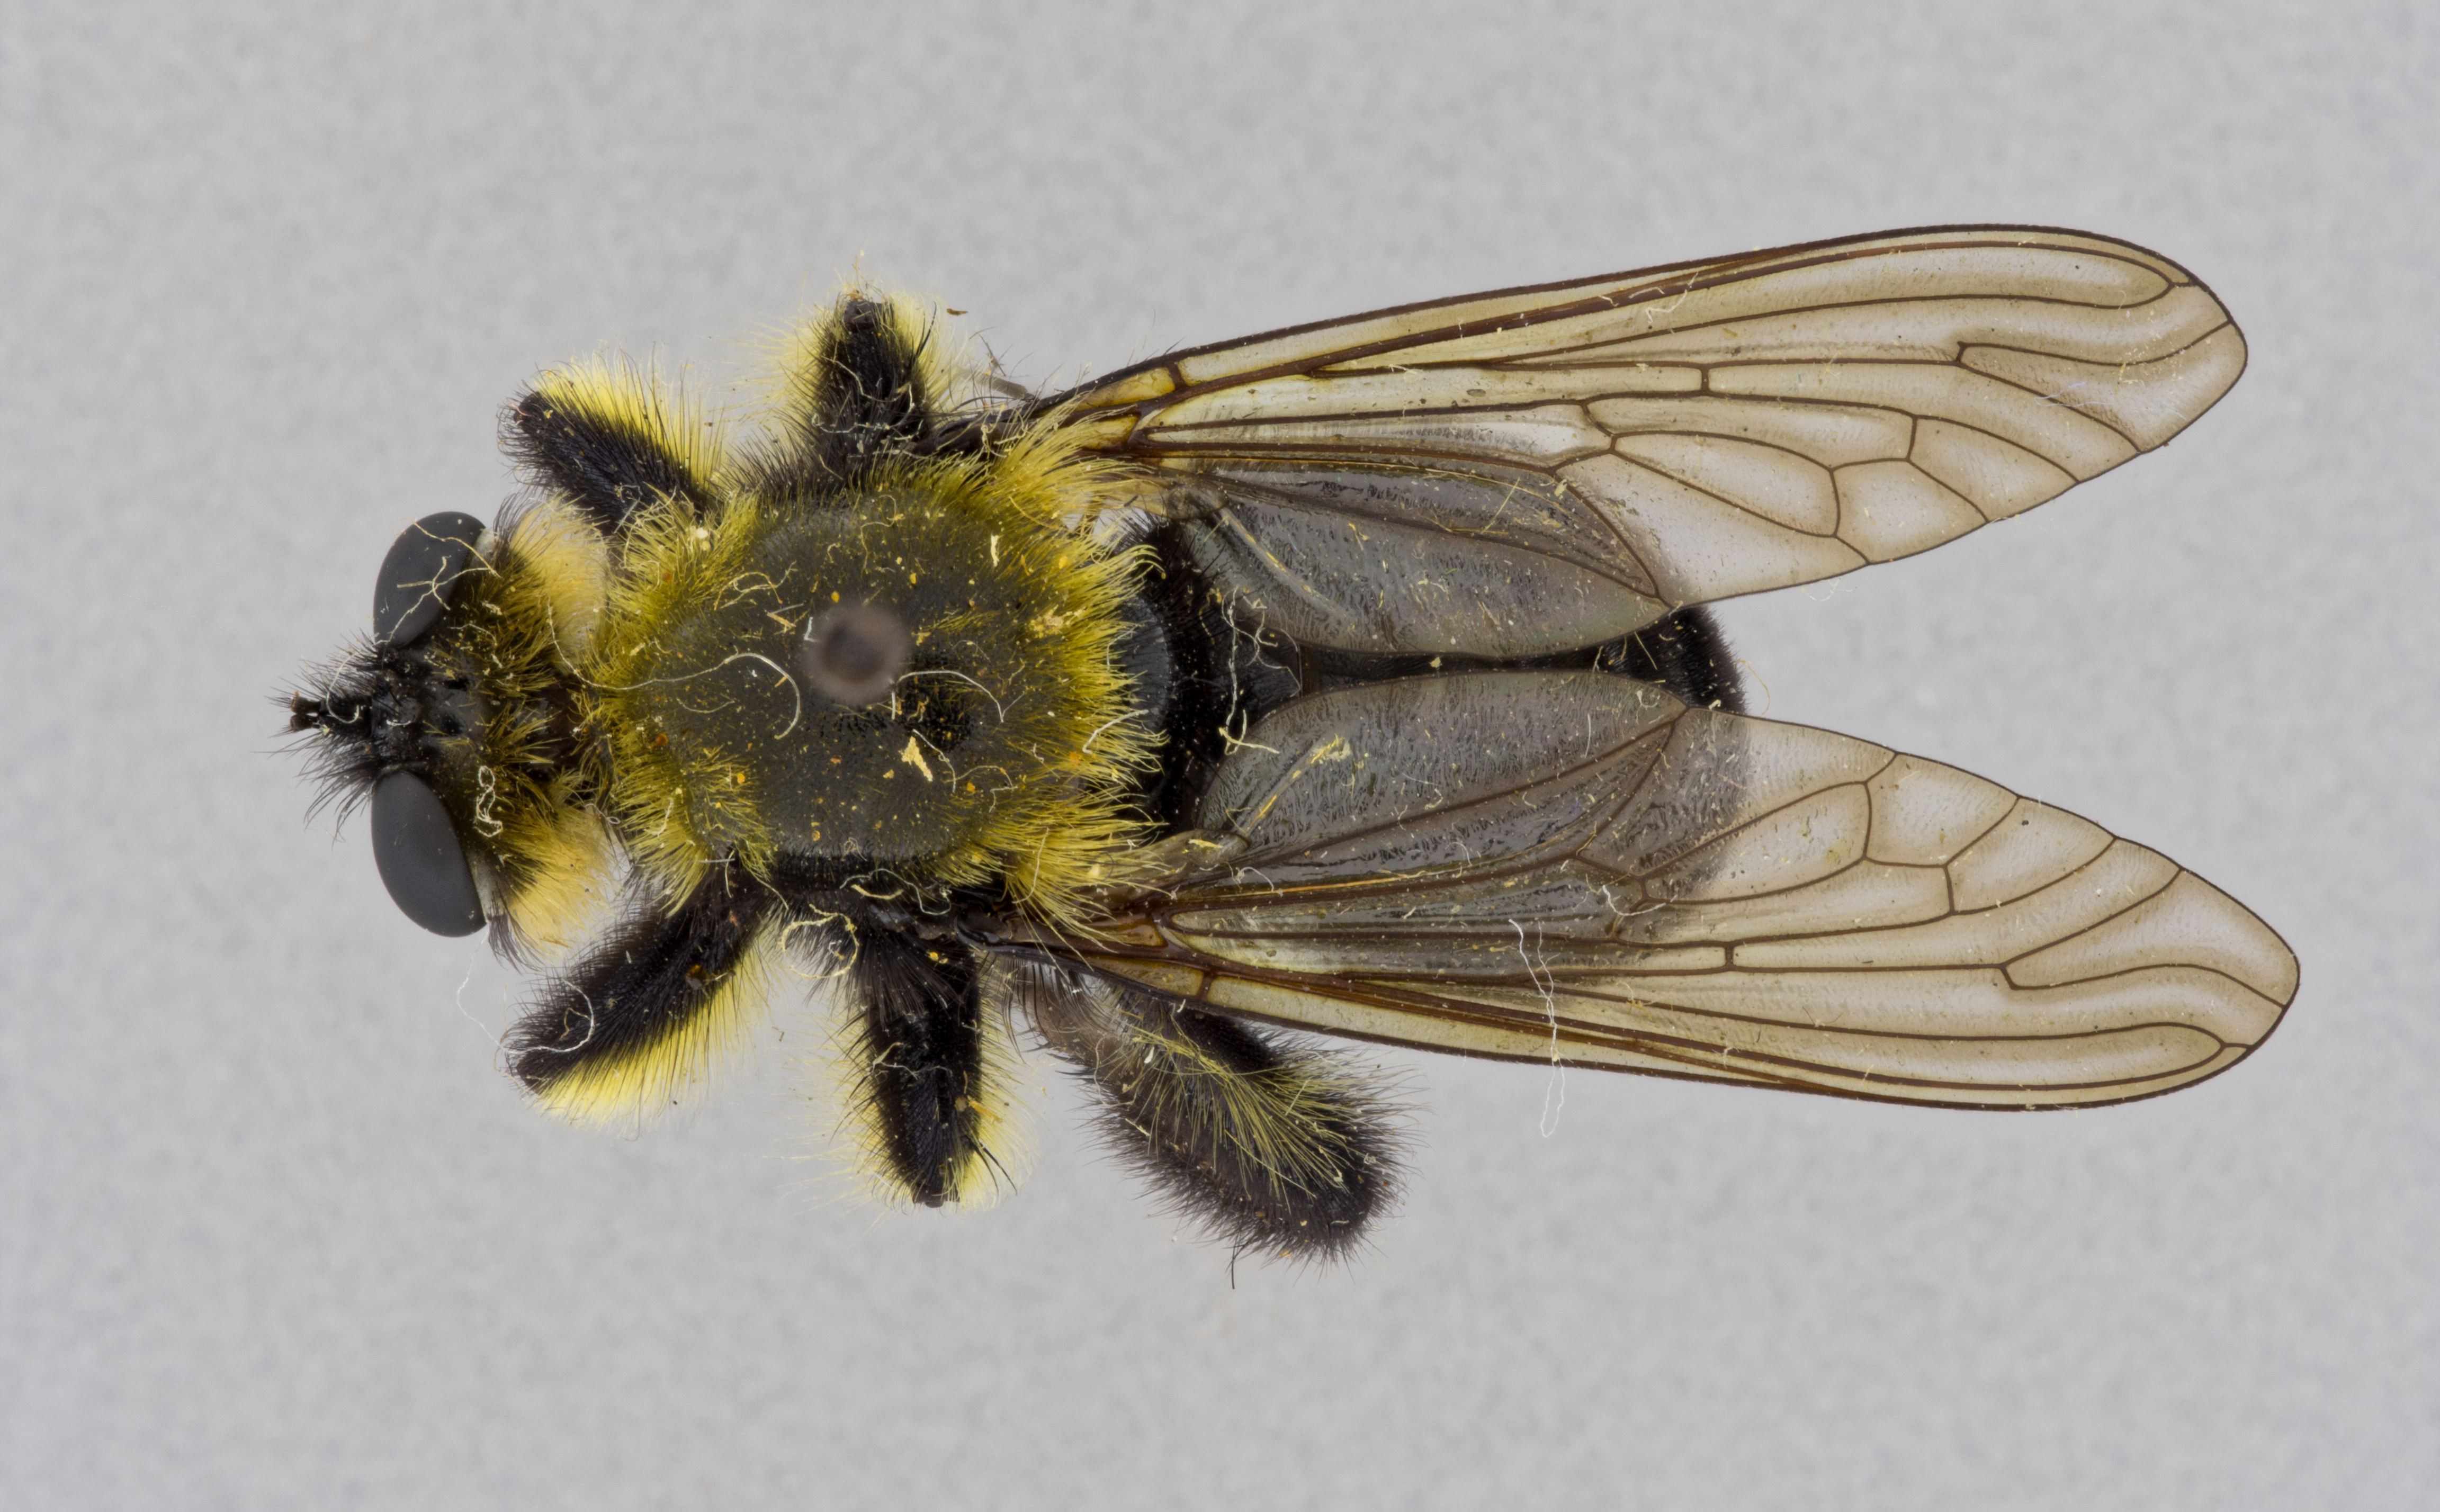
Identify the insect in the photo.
Laphria affinis
